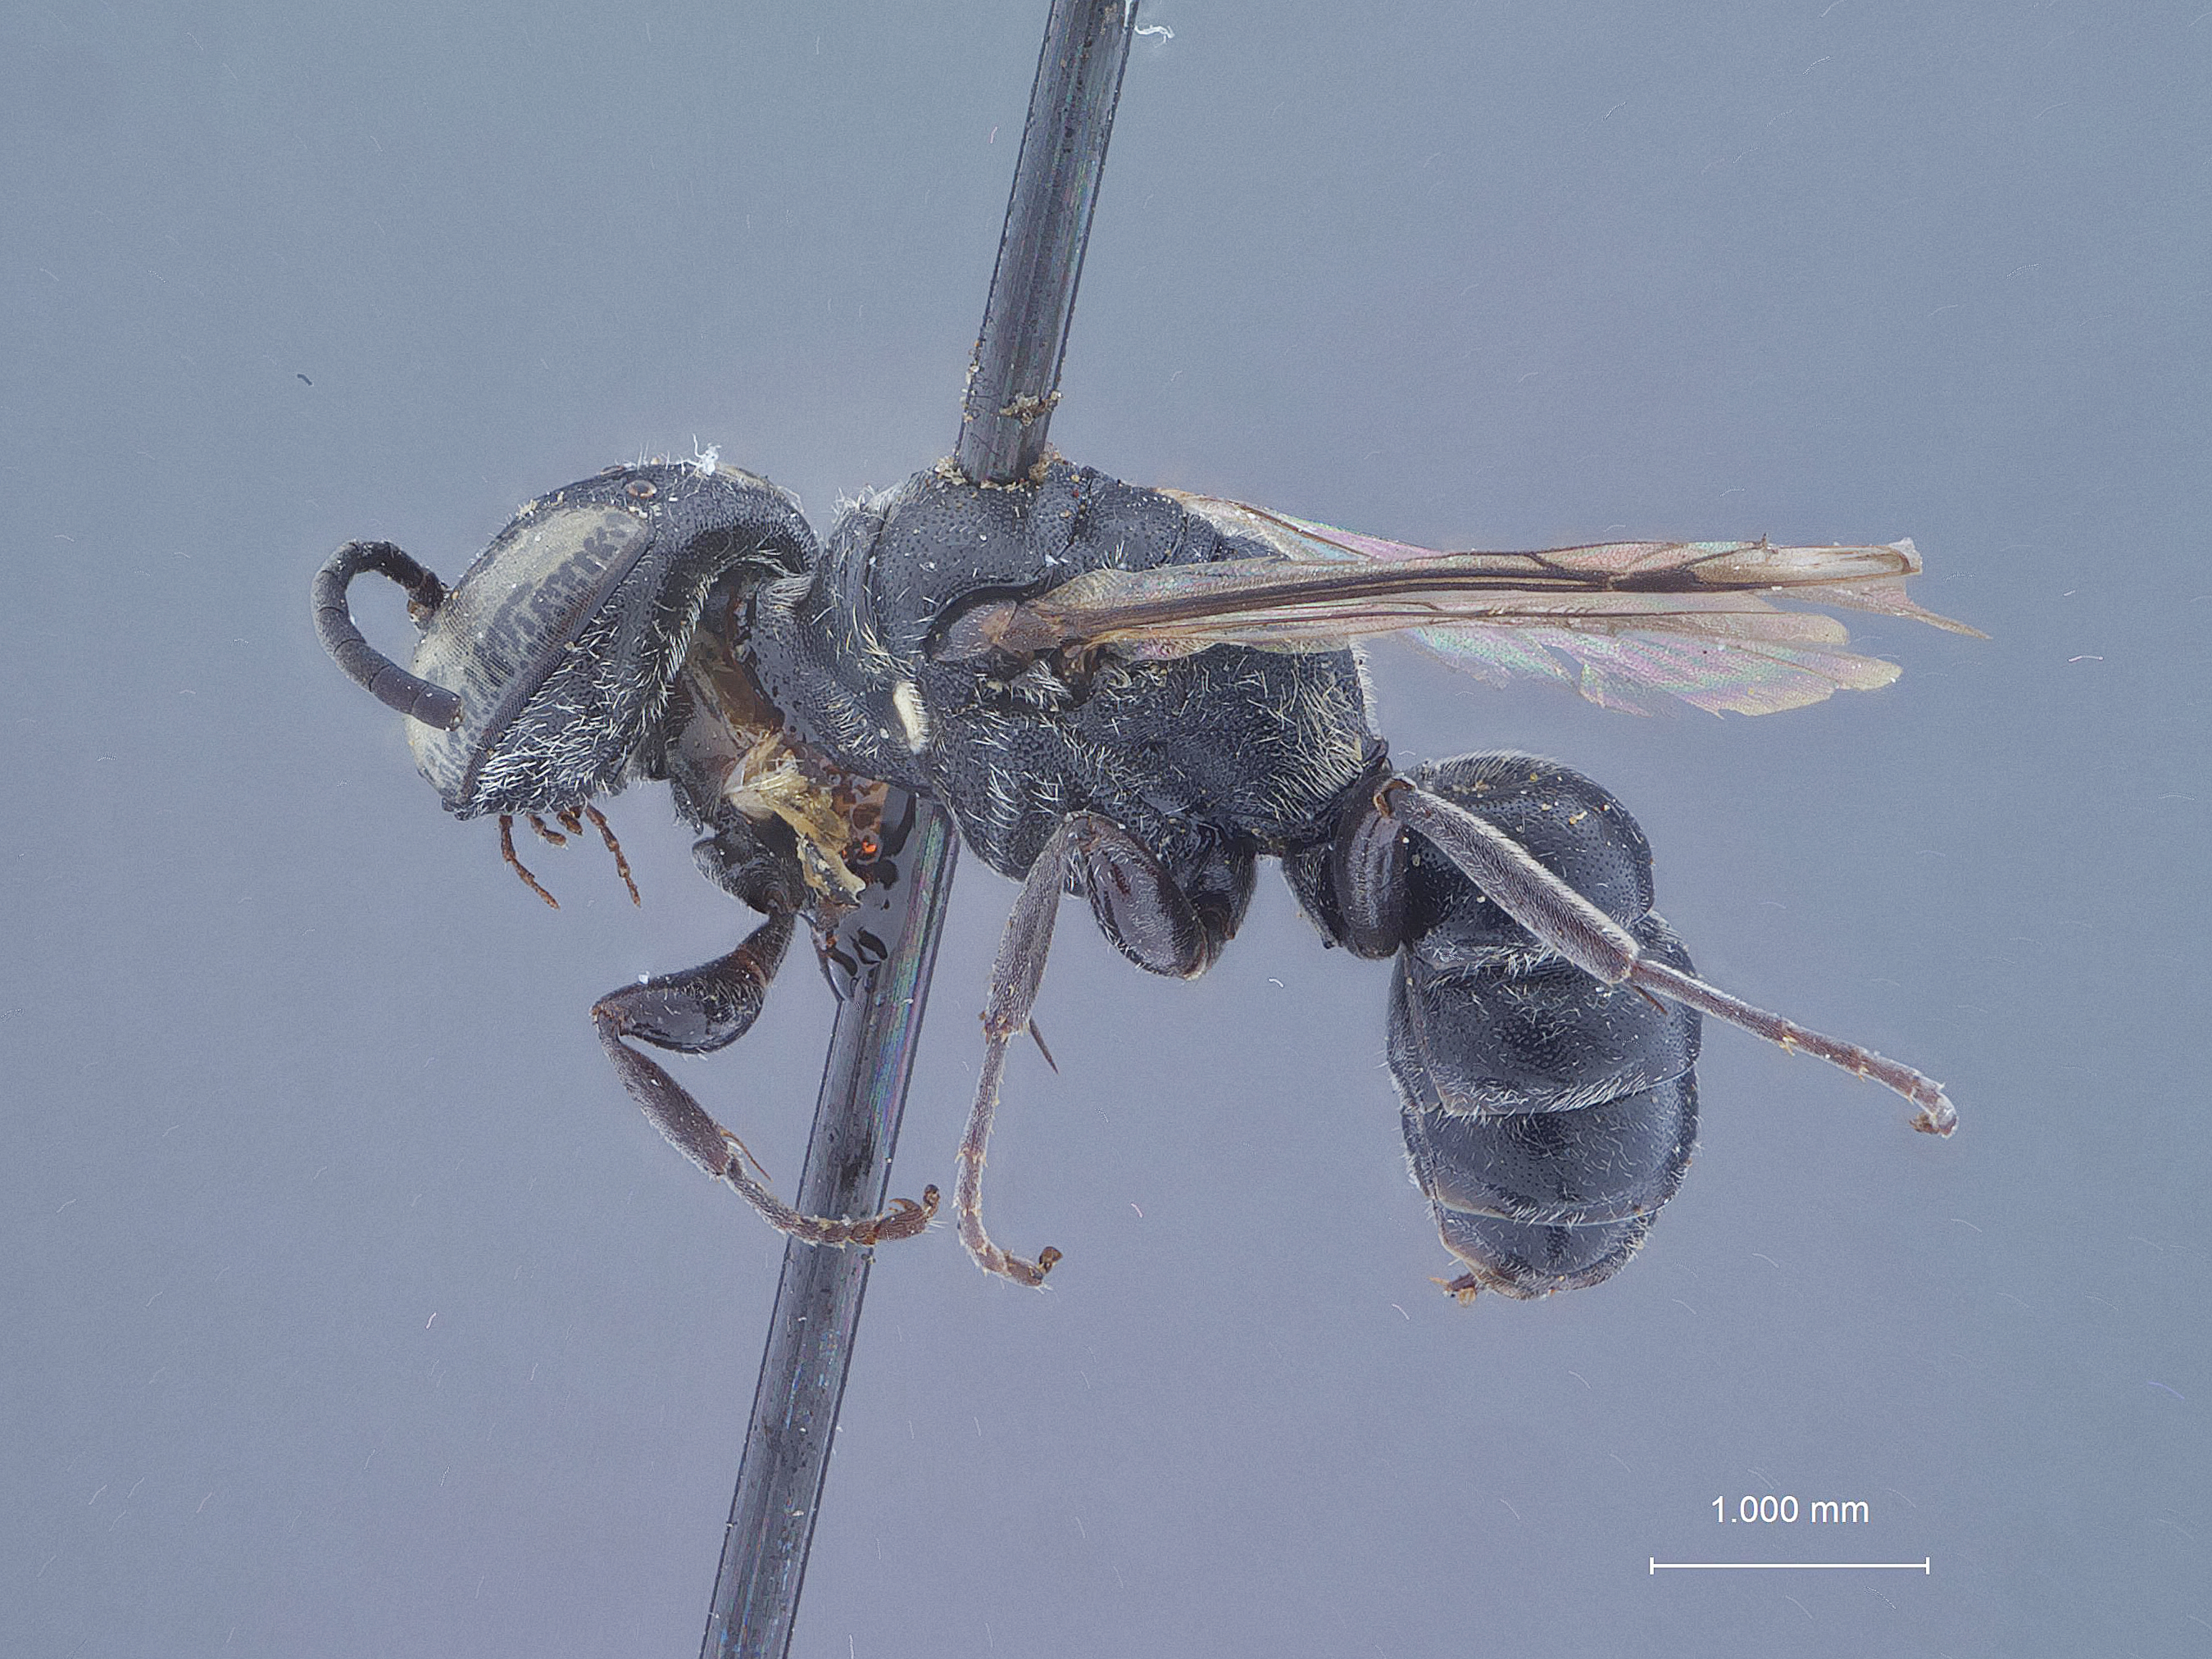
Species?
Pisonopsis birkmanni
